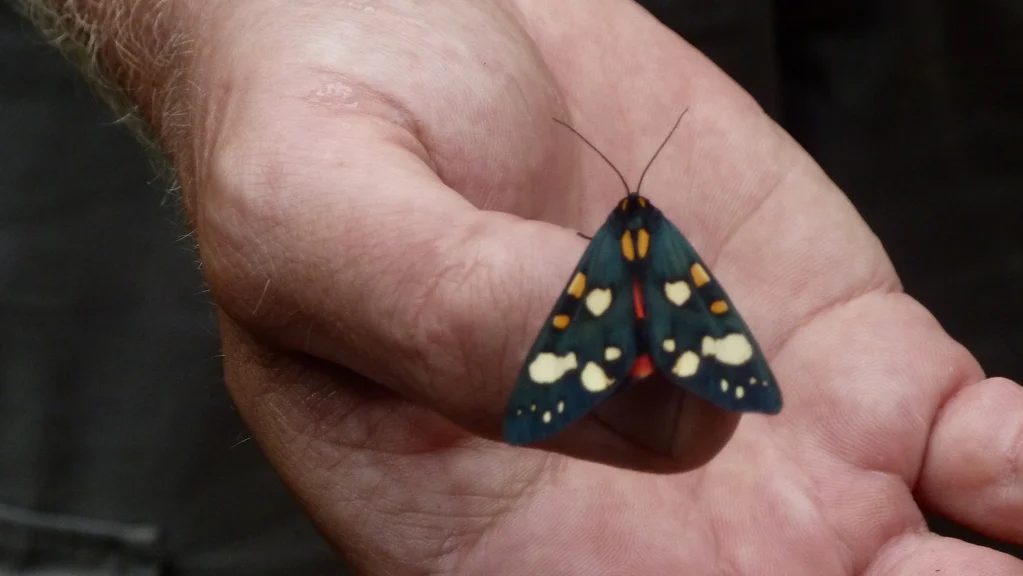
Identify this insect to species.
Callimorpha dominula
